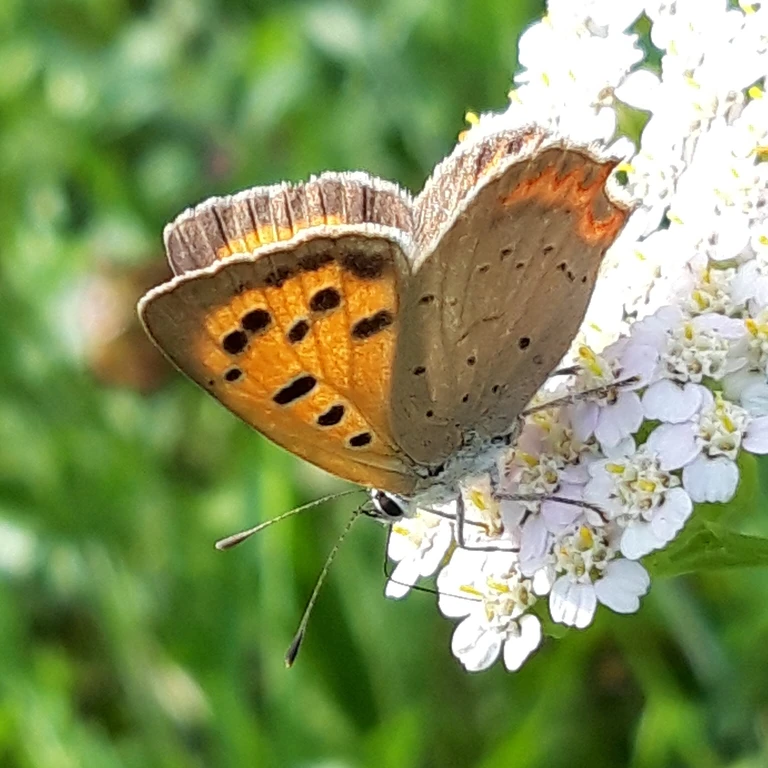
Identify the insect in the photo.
Lycaena phlaeas
